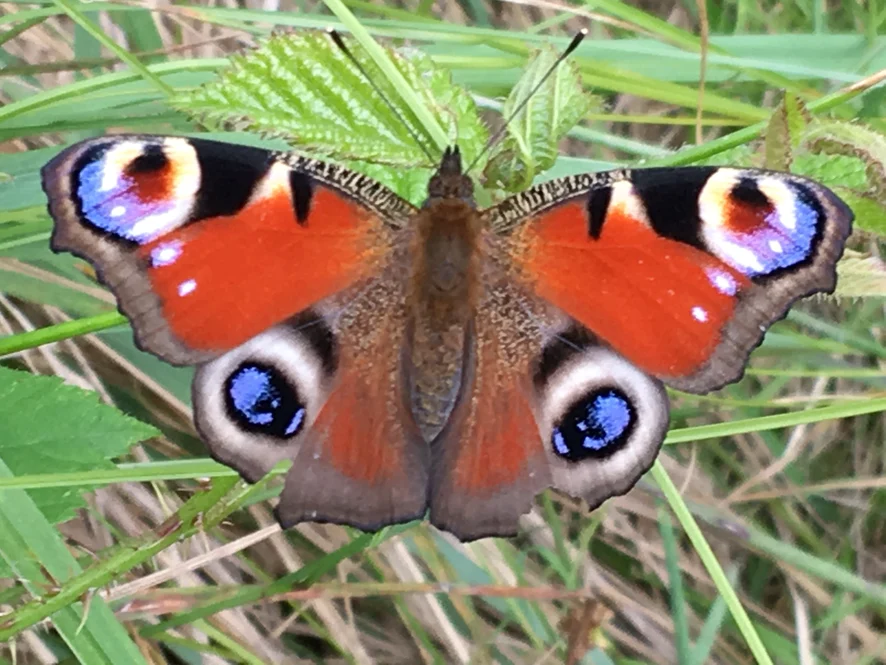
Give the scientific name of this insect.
Aglais io
